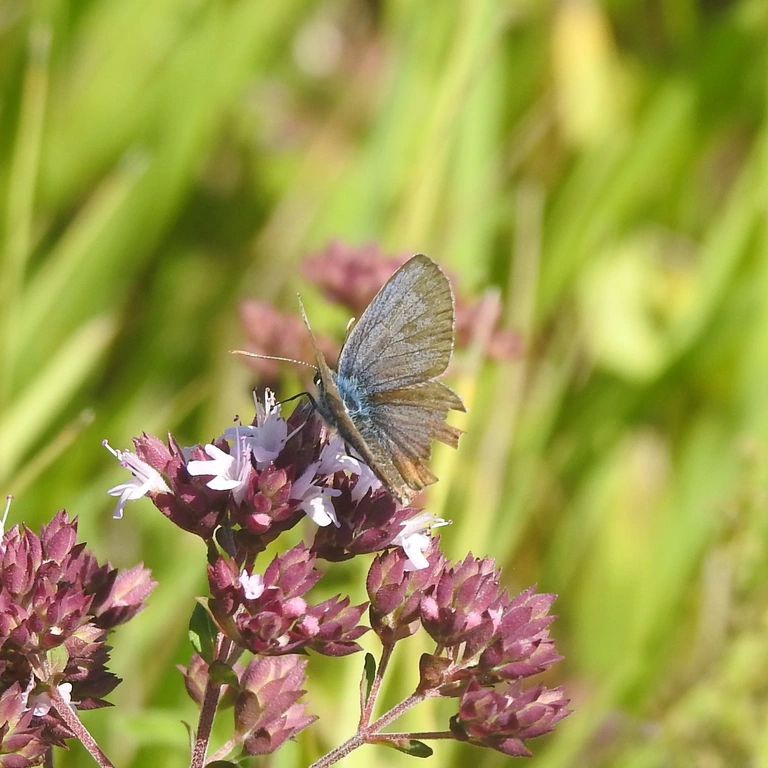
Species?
Plebejus argus
